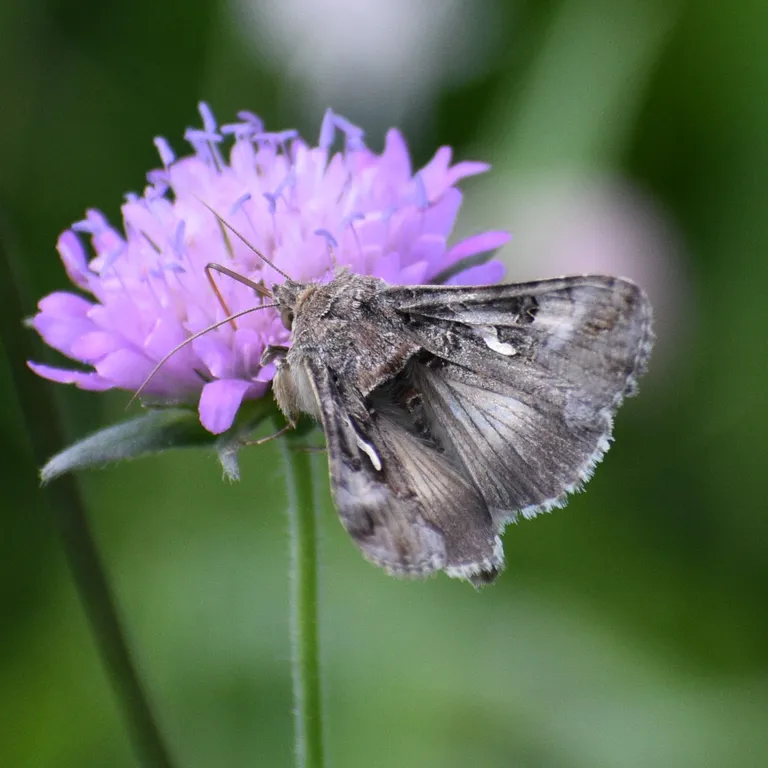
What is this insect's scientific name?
Autographa gamma
